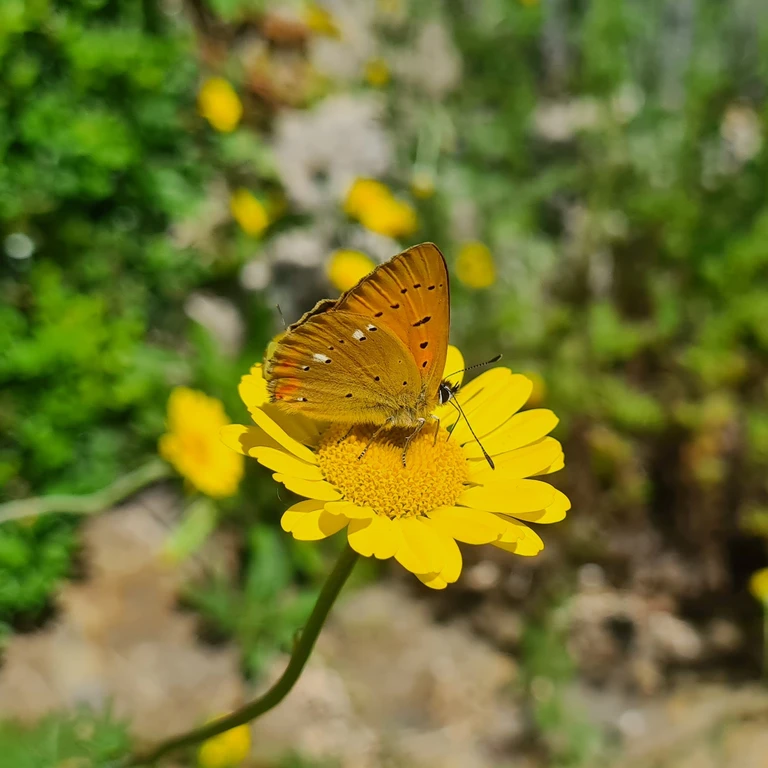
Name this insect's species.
Lycaena virgaureae
